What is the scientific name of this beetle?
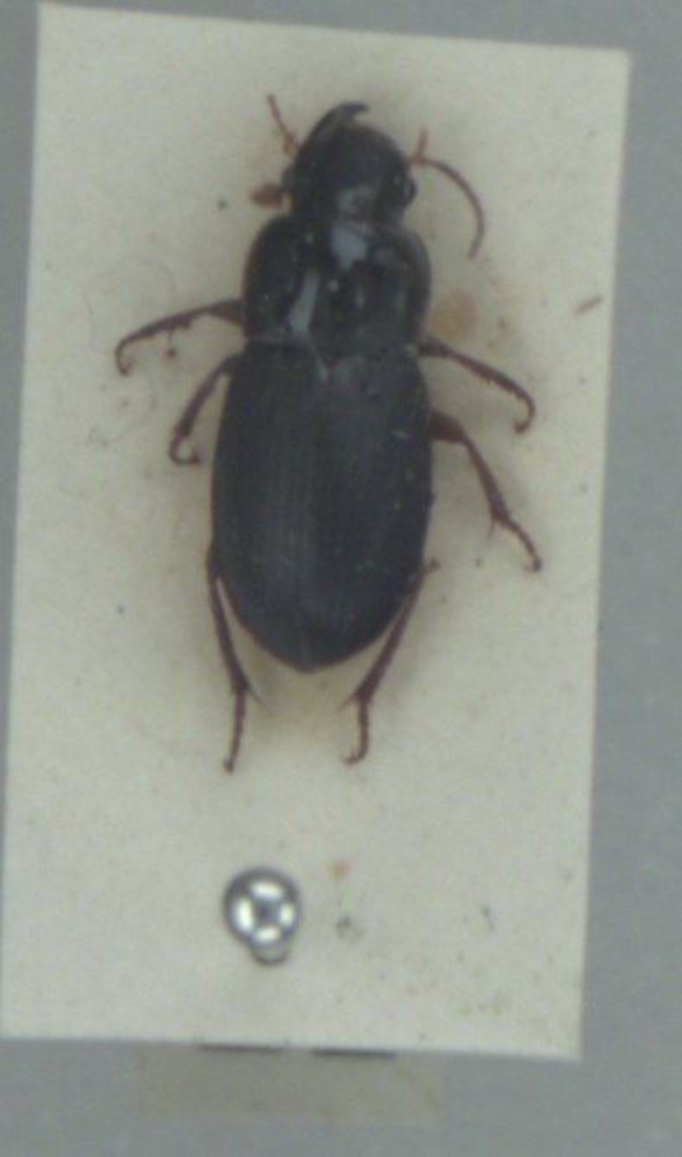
Harpalus latus
